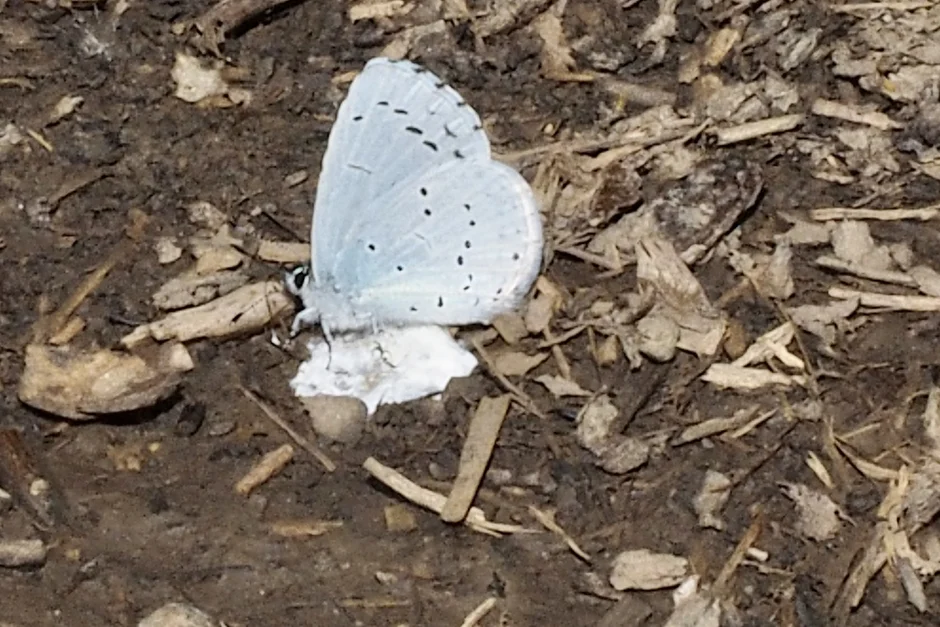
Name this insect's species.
Celastrina argiolus
